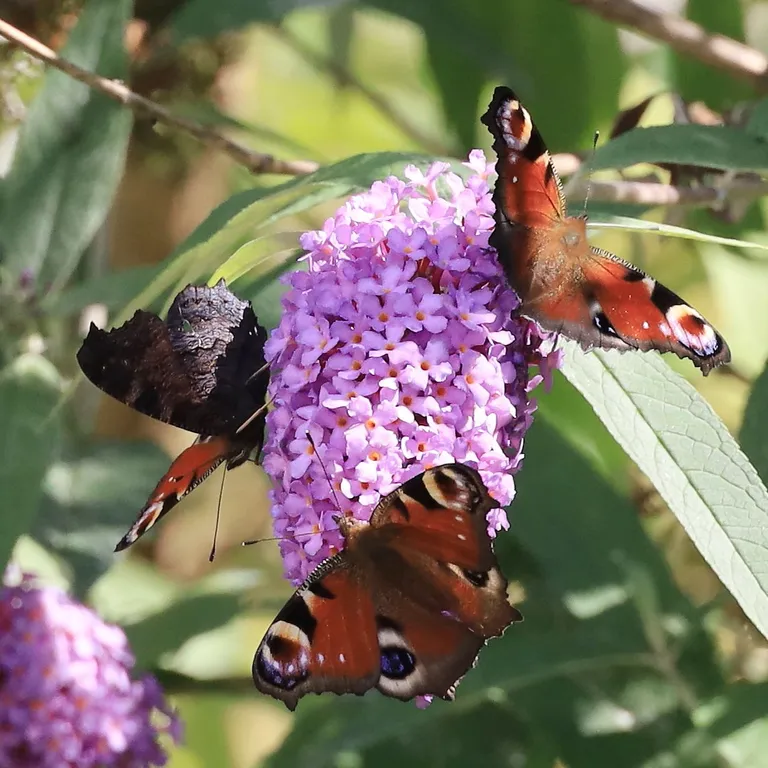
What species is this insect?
Aglais io
